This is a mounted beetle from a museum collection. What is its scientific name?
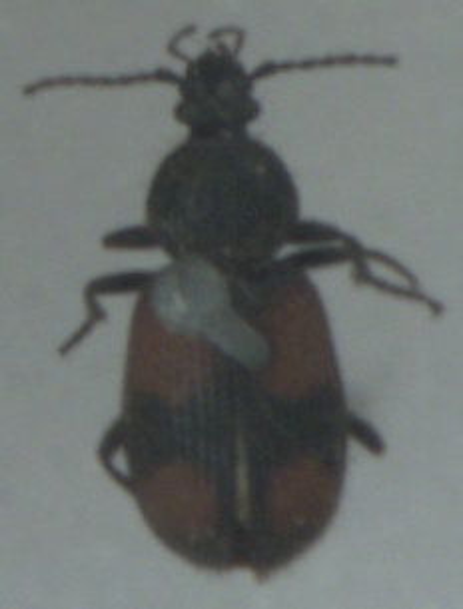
Panagaeus bipustulatus
